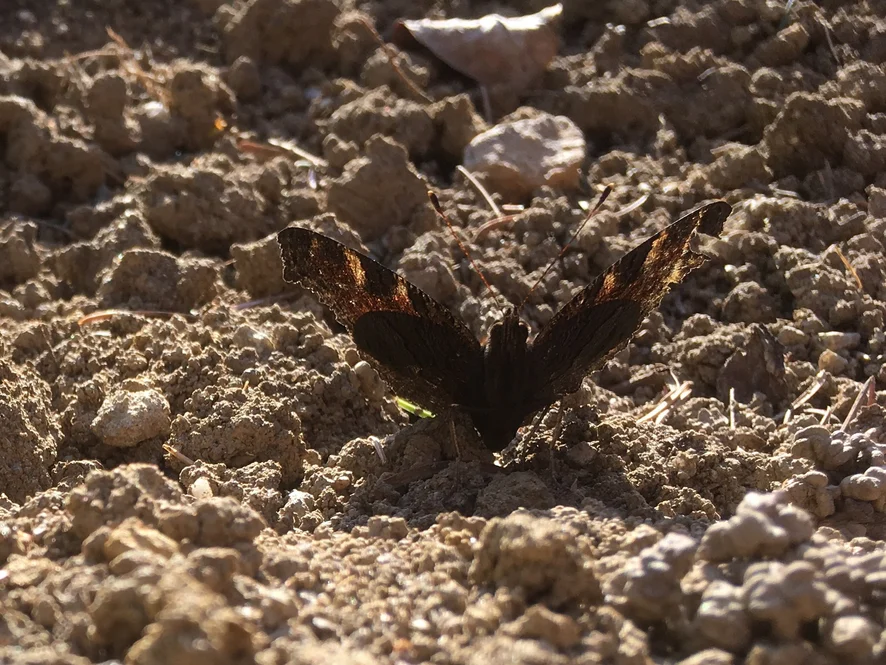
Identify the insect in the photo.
Aglais io
